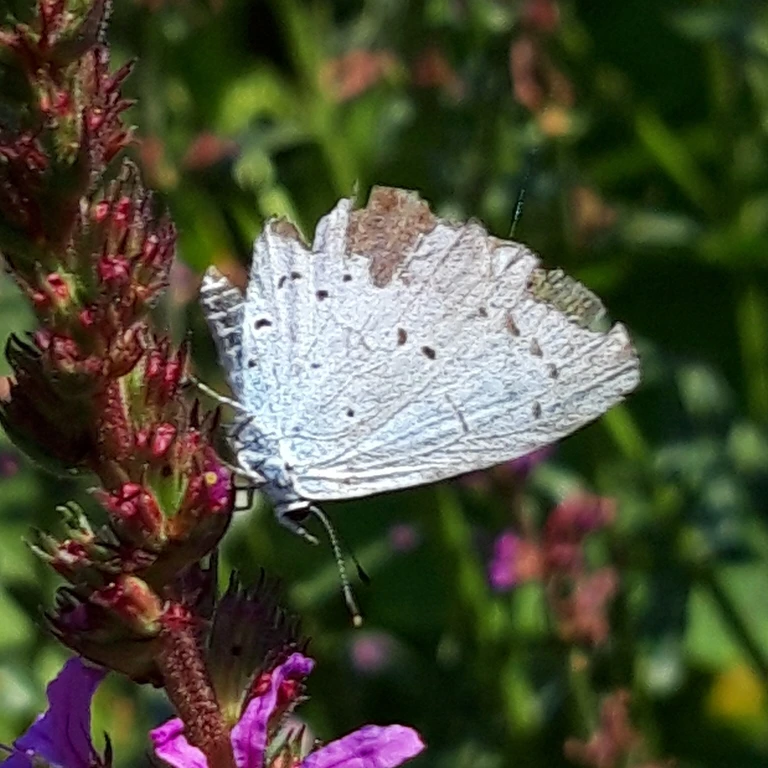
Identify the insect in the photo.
Celastrina argiolus
